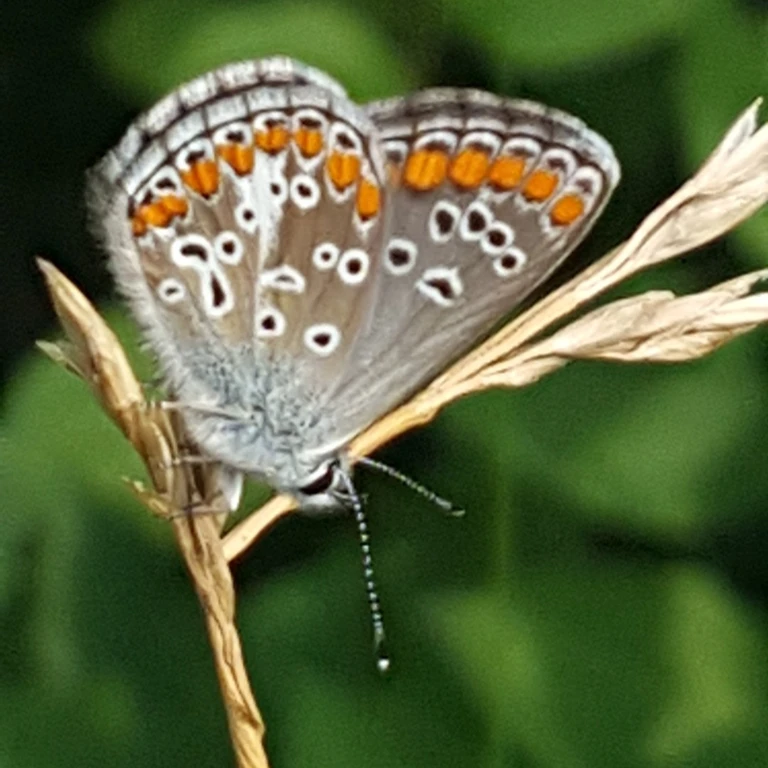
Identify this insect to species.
Aricia agestis/artaxerxes
